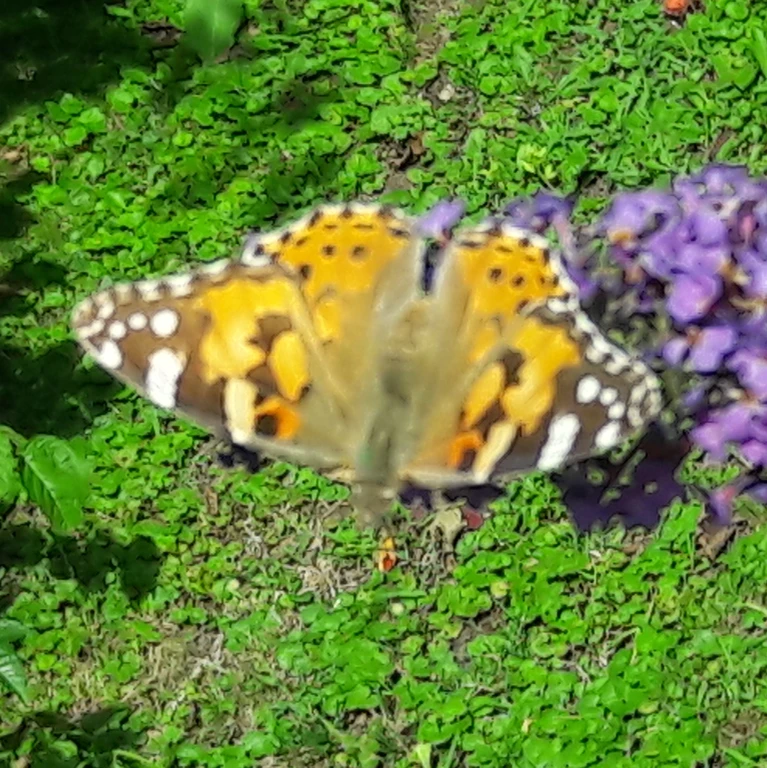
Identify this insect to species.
Vanessa cardui
